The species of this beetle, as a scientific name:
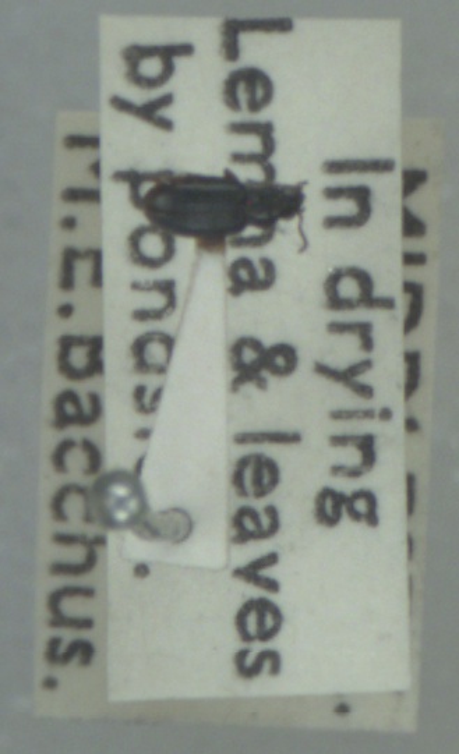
Bembidion clarkei
